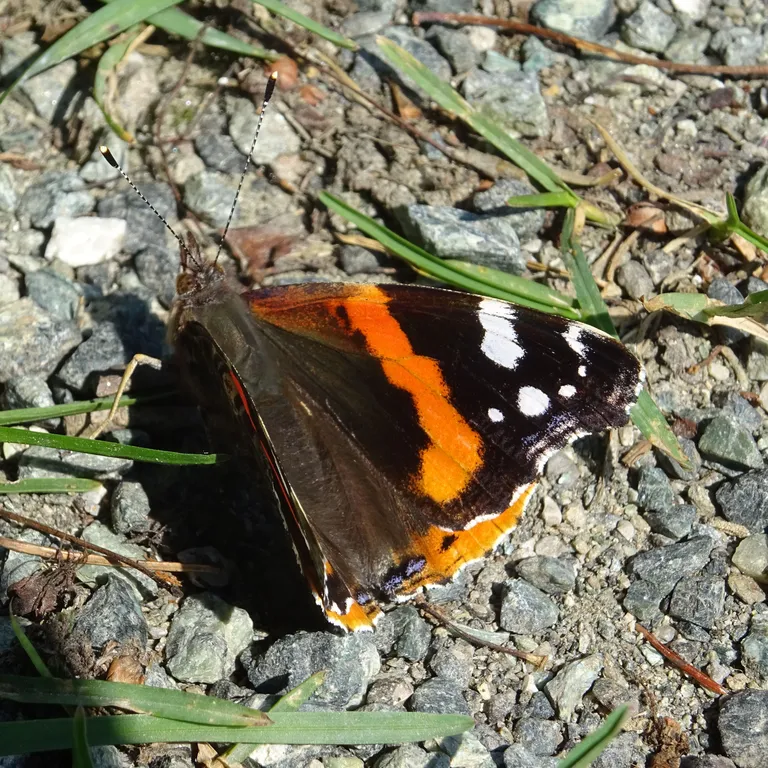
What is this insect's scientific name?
Vanessa atalanta
